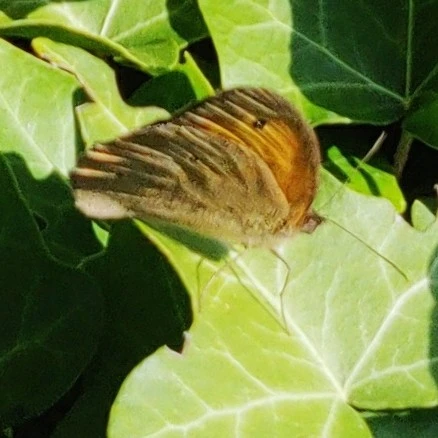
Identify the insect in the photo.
Maniola jurtina
